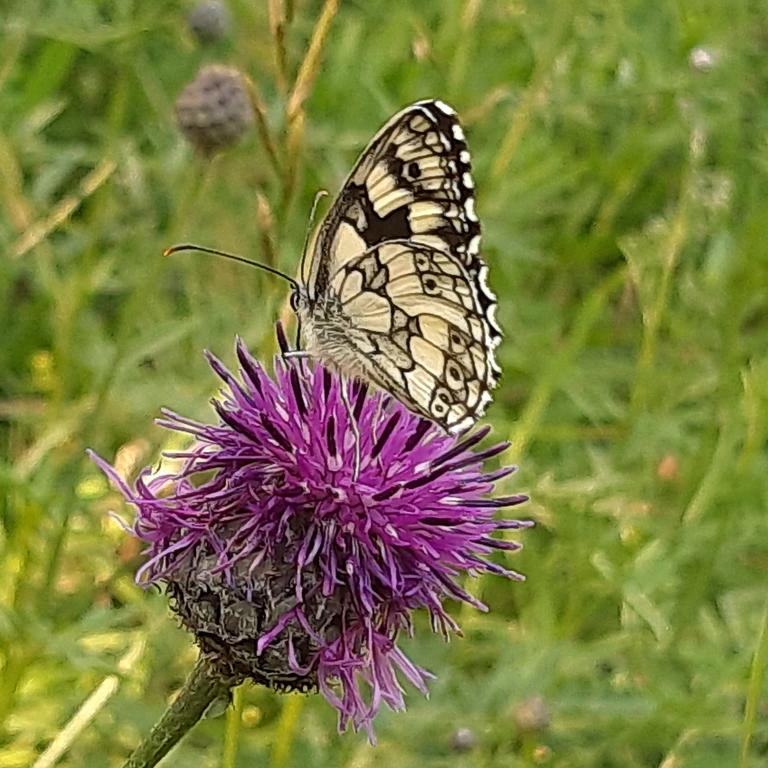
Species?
Melanargia galathea
